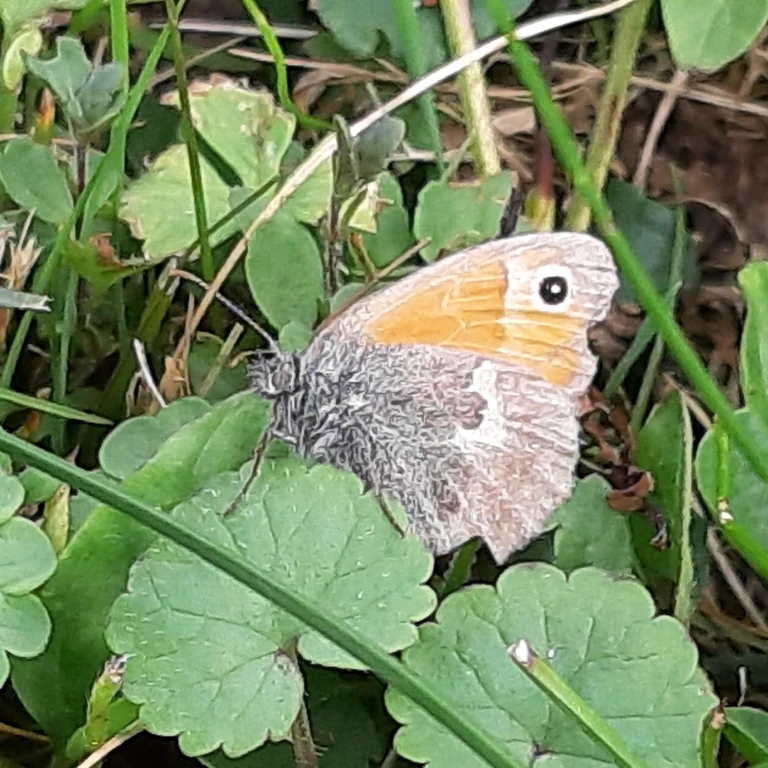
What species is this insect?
Coenonympha pamphilus
